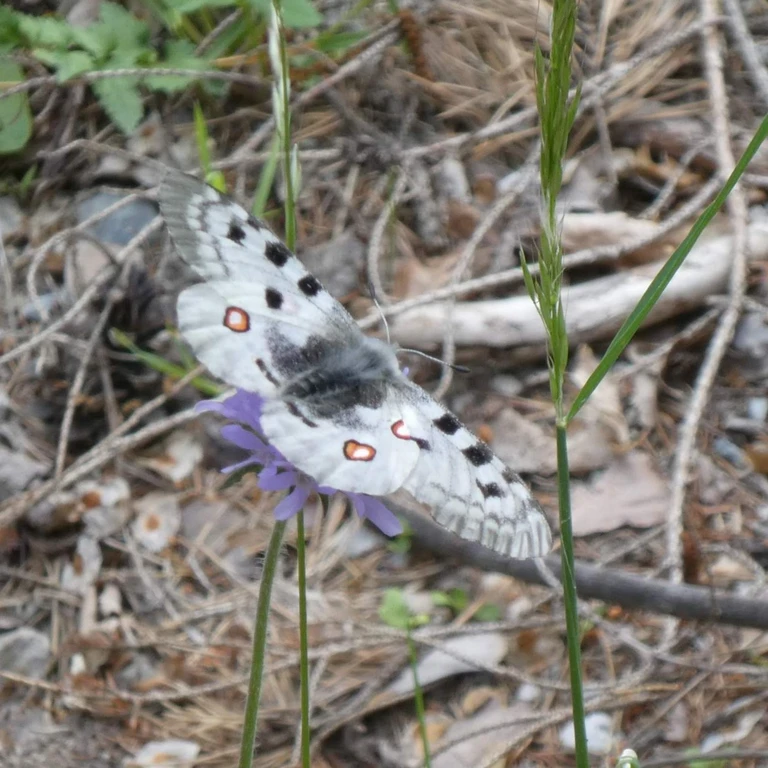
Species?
Parnassius apollo
